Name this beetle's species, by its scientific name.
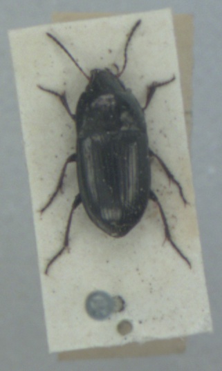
Amara communis
